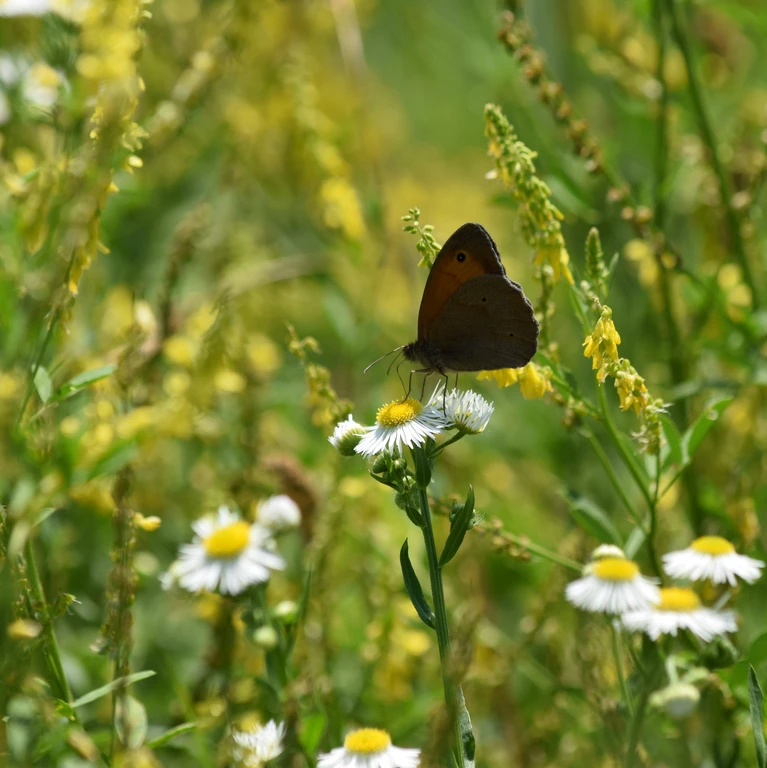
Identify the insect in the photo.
Maniola jurtina
